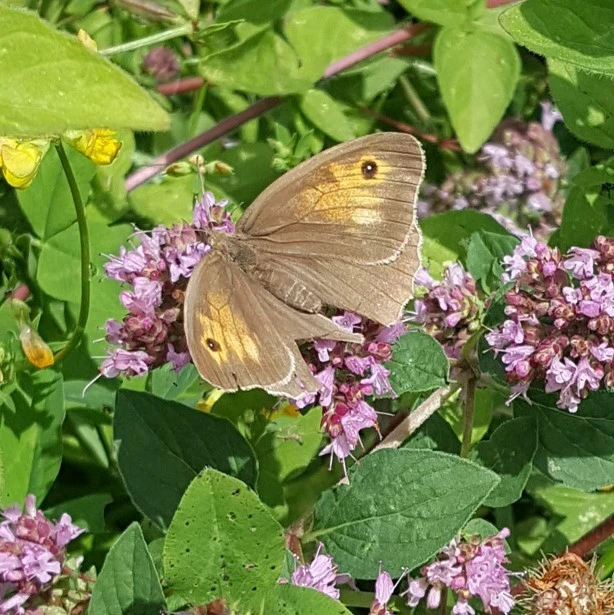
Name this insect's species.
Maniola jurtina
